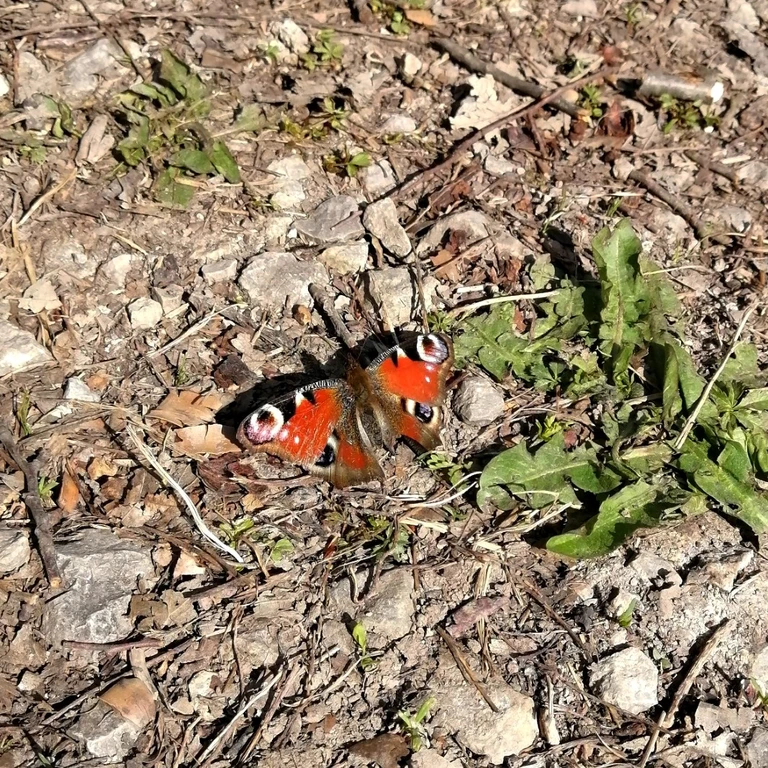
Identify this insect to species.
Aglais io
